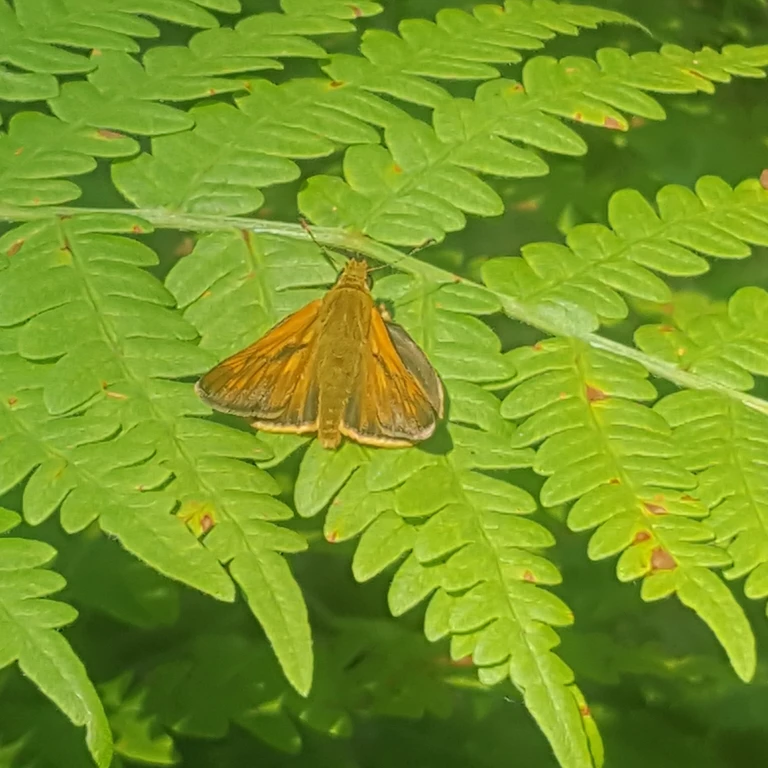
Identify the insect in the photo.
Ochlodes sylvanus (also Ochlodes venata)
